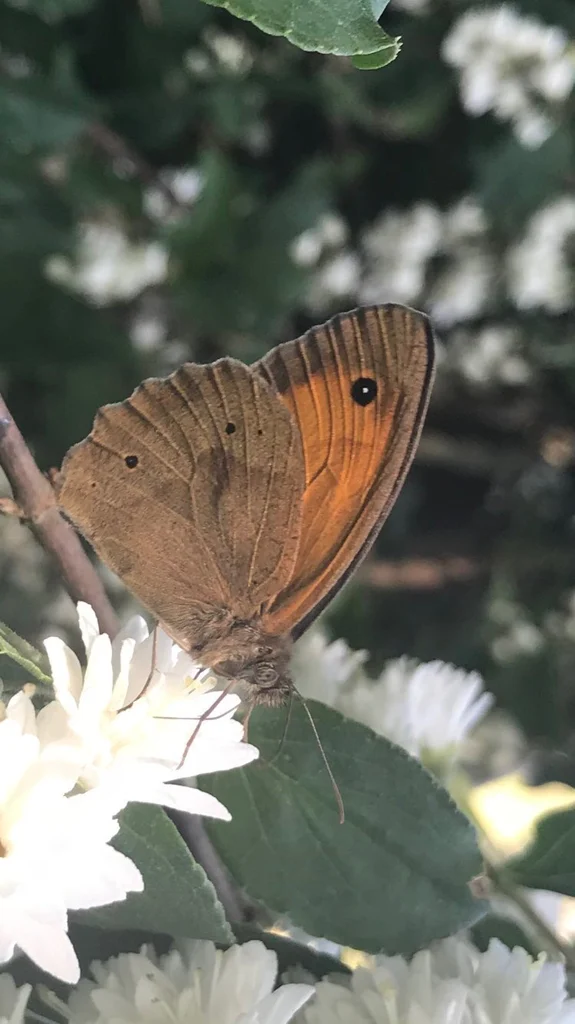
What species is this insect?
Maniola jurtina
